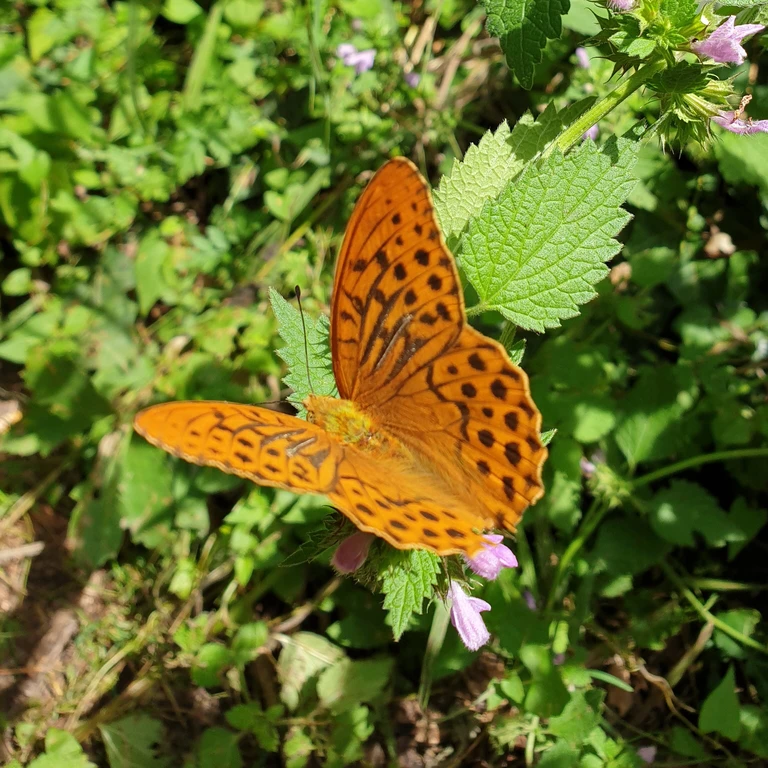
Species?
Argynnis paphia
